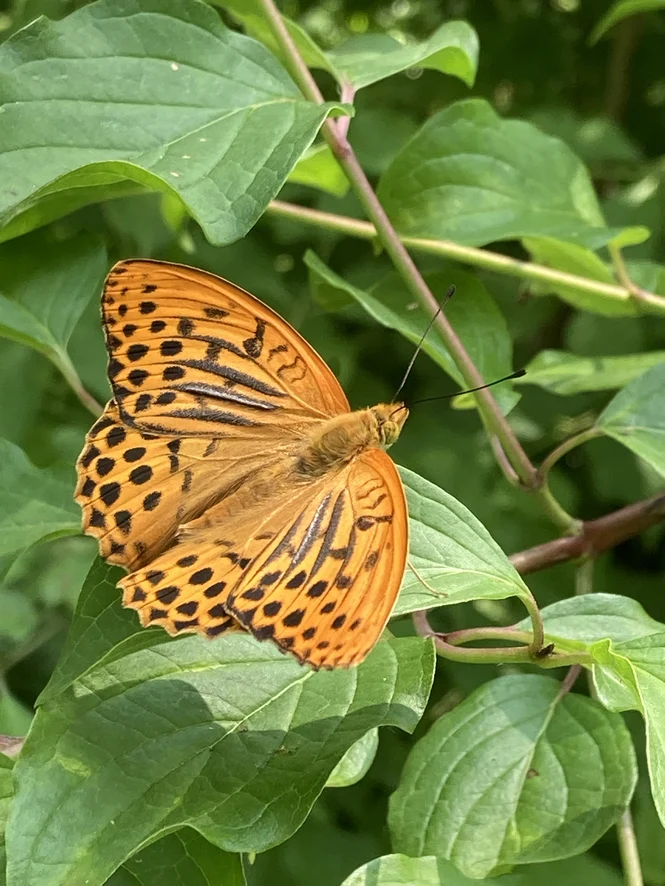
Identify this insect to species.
Argynnis paphia
